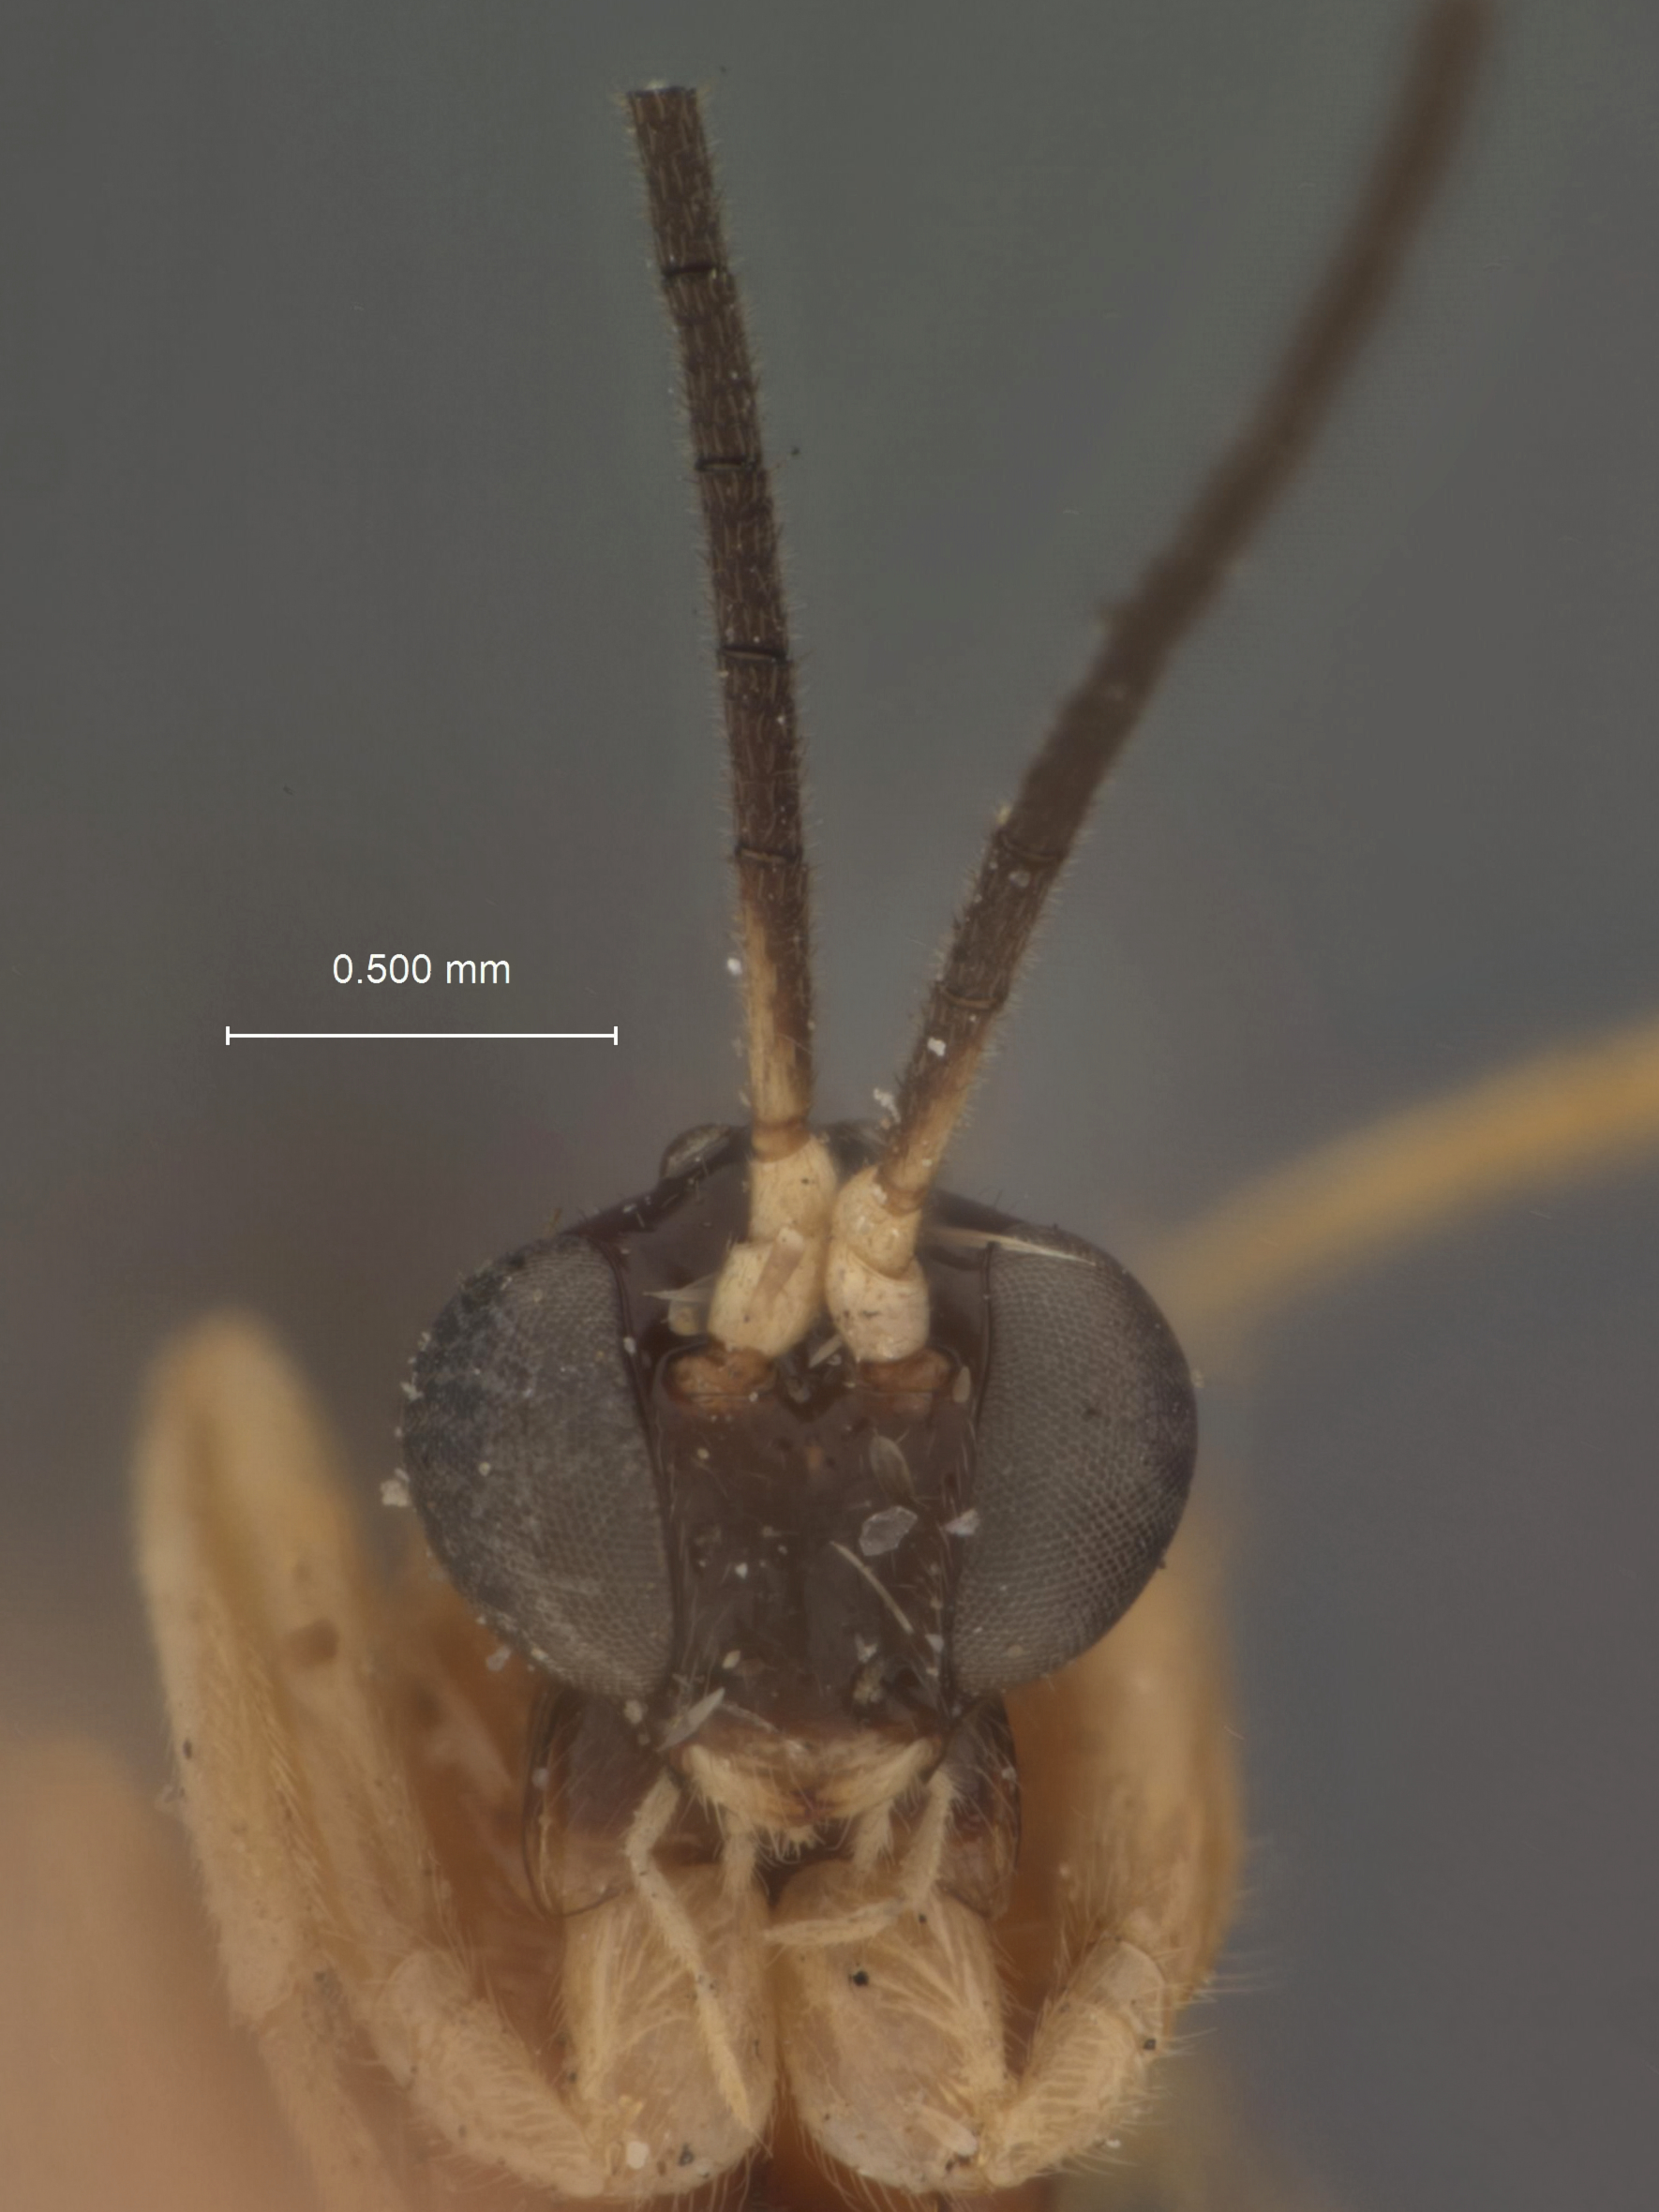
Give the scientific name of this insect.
Polysphincta californiensis
